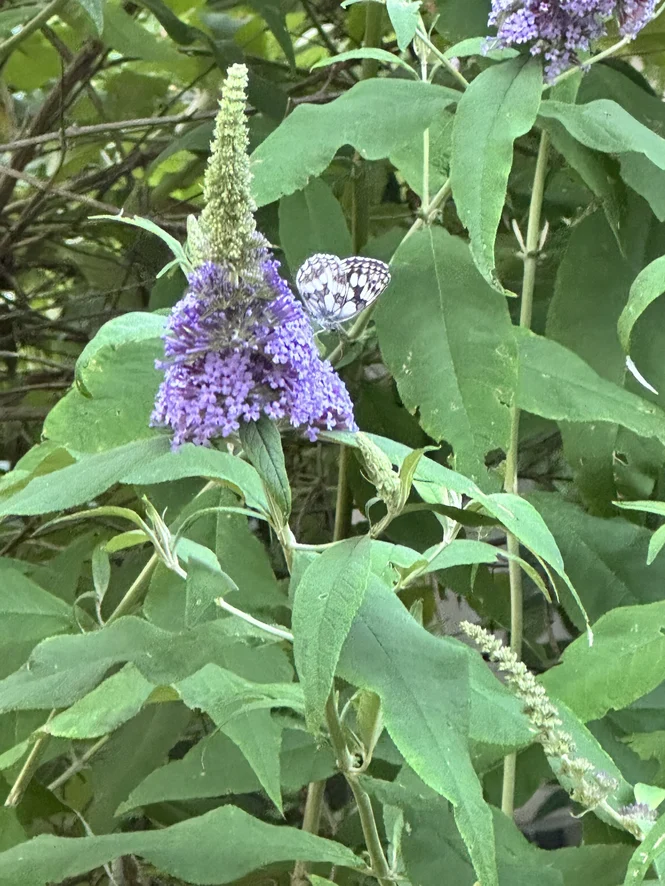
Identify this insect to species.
Melanargia galathea
